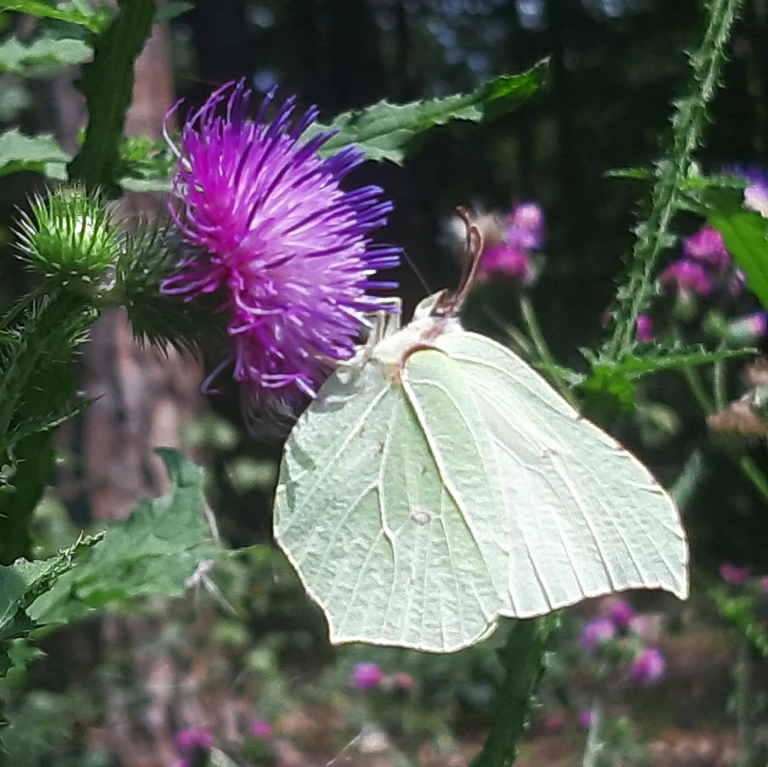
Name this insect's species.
Gonepteryx rhamni
